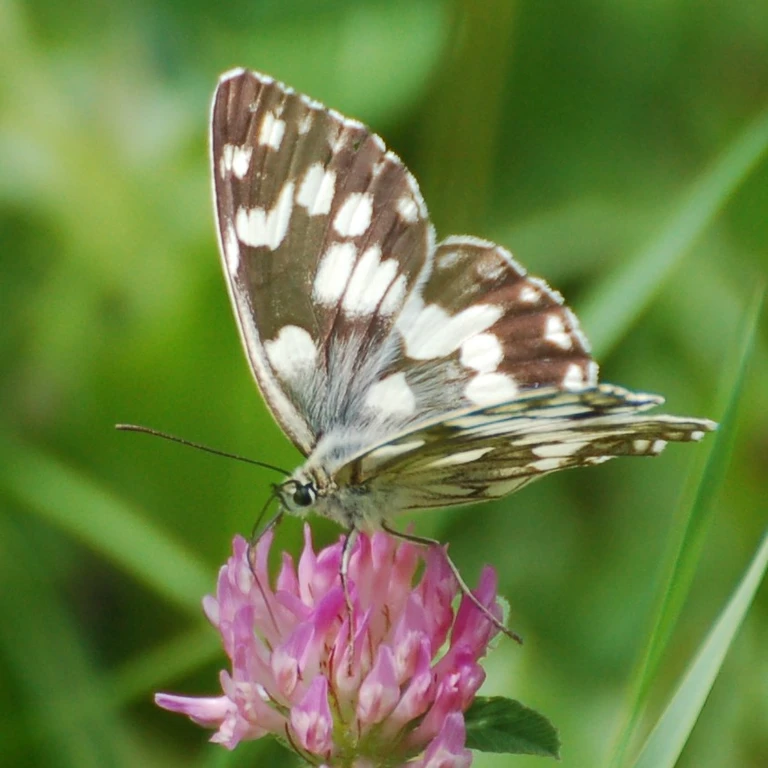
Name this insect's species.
Melanargia galathea
